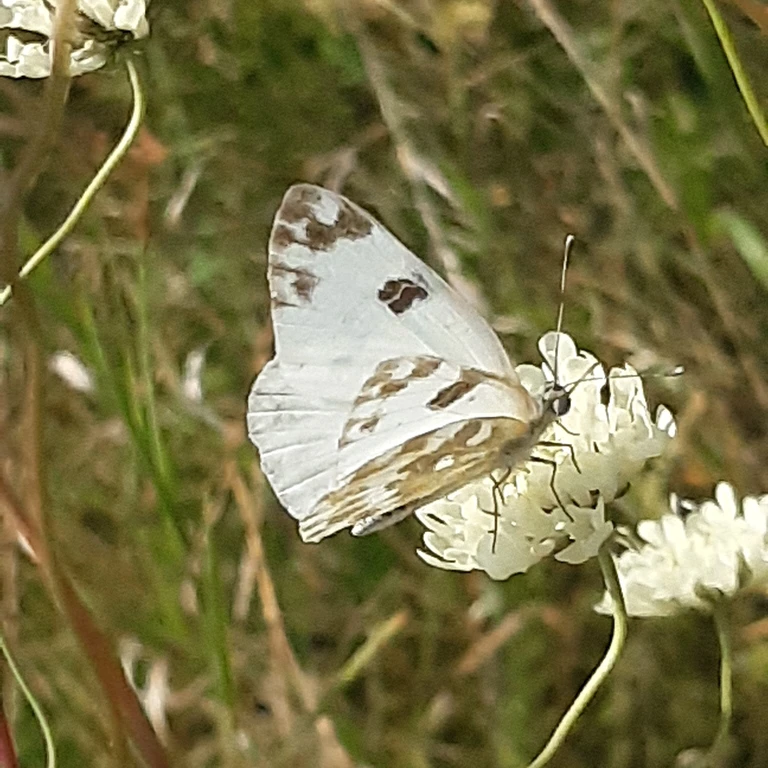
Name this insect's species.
Pontia edusa
